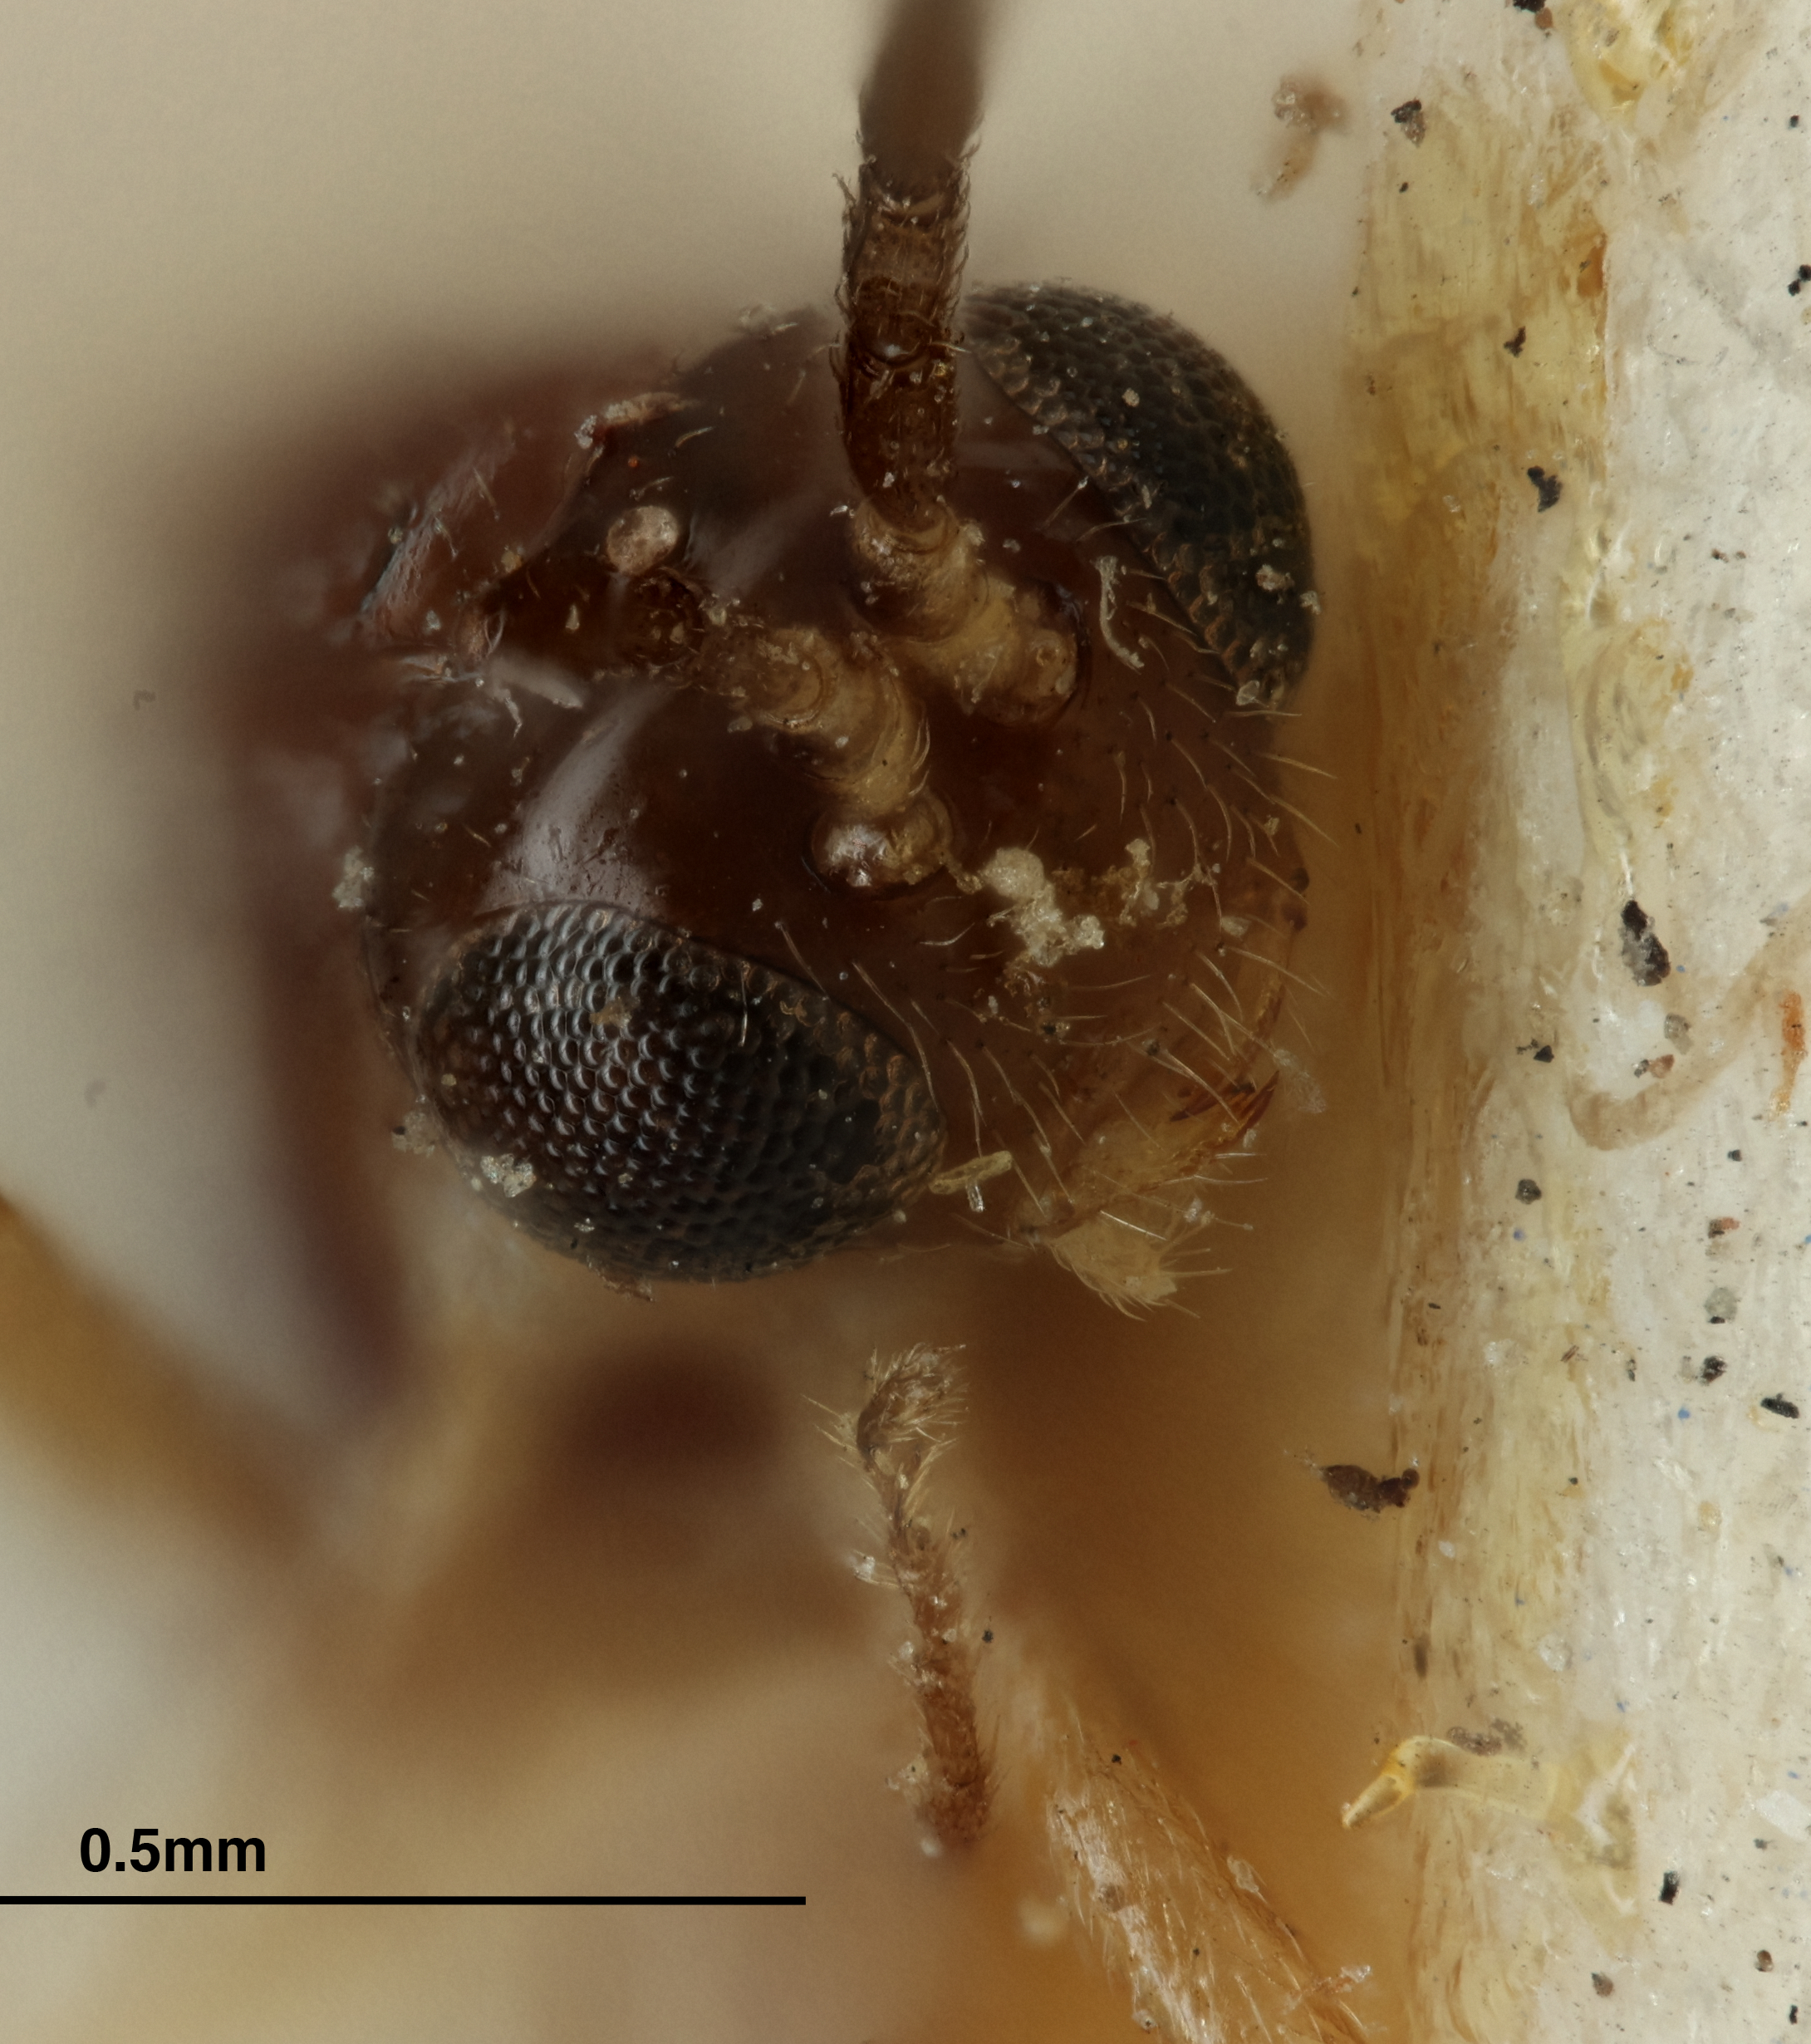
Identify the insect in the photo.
Lysiphlebus testaceipes
